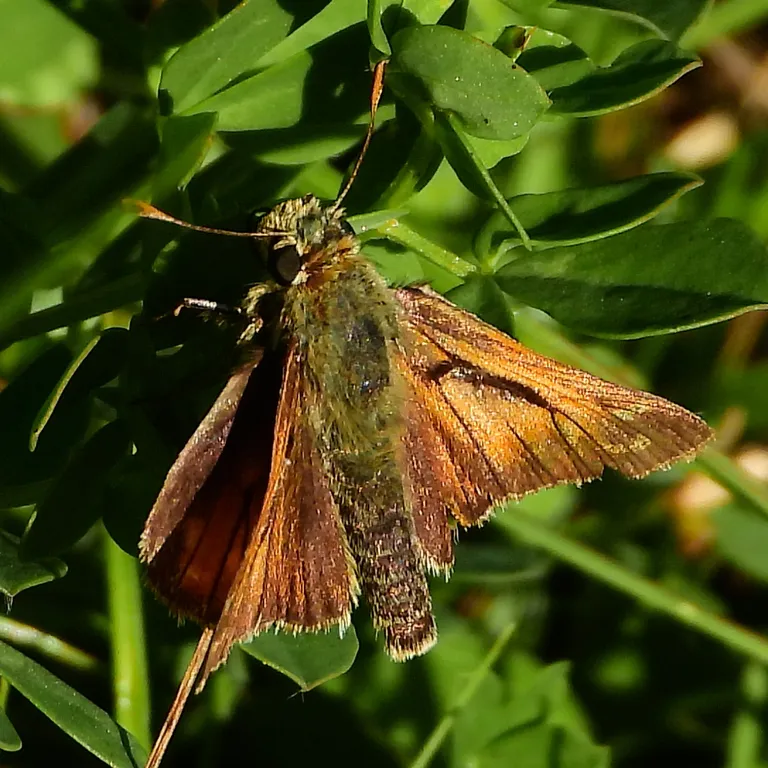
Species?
Hesperia comma
